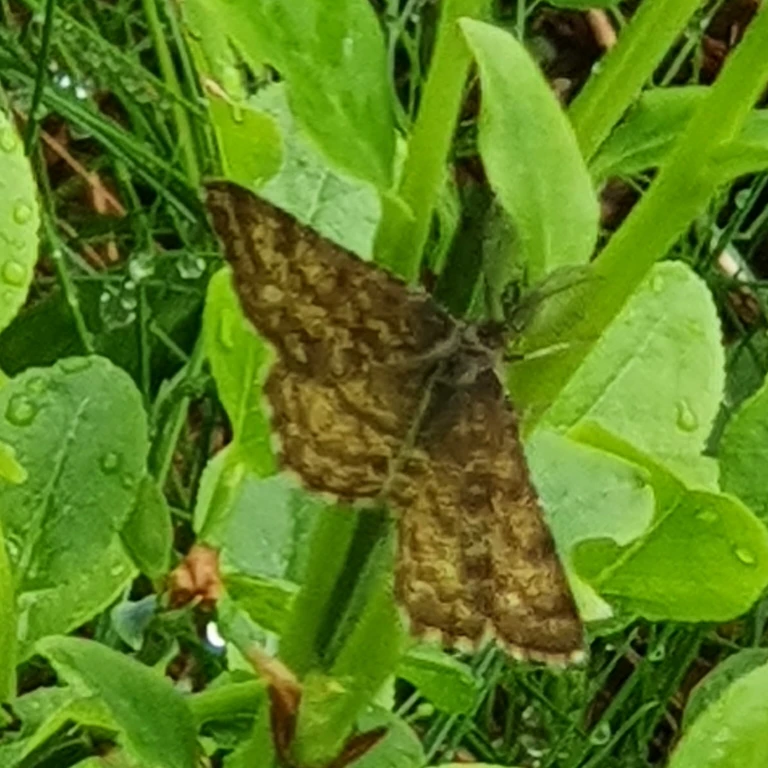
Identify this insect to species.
Ematurga atomaria
